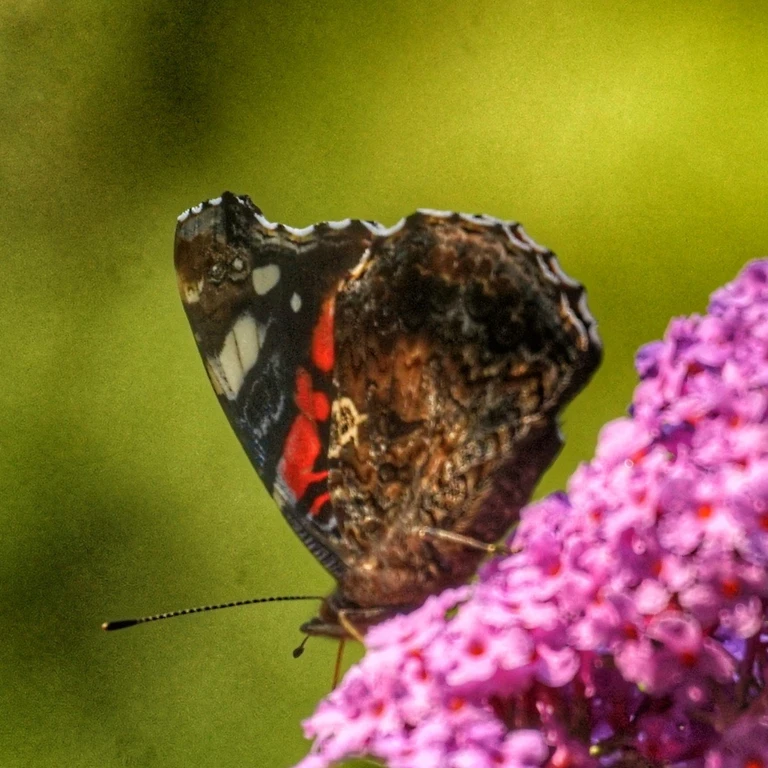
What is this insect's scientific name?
Vanessa atalanta
